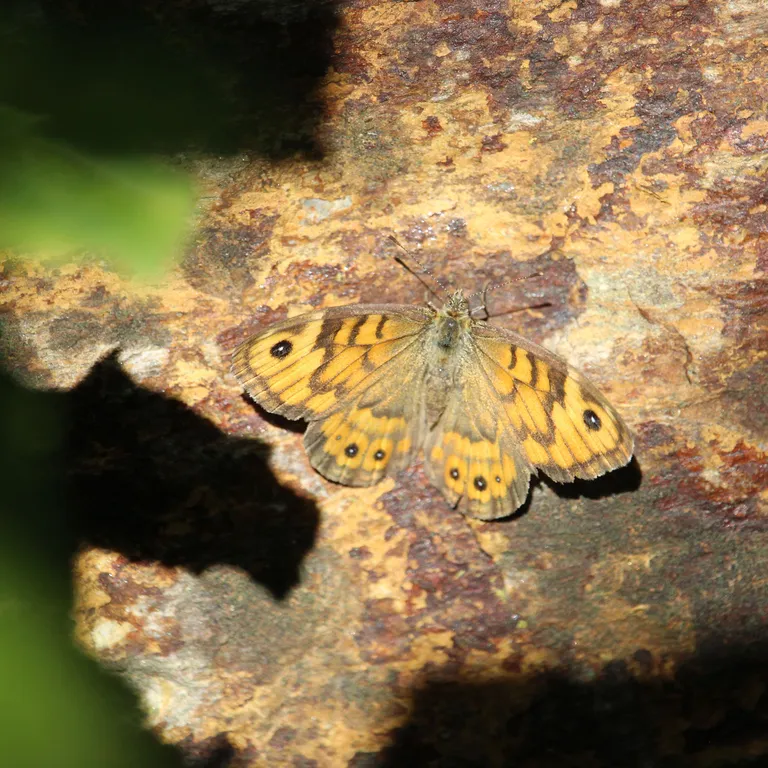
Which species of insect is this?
Lasiommata megera (also Pararge megera)
